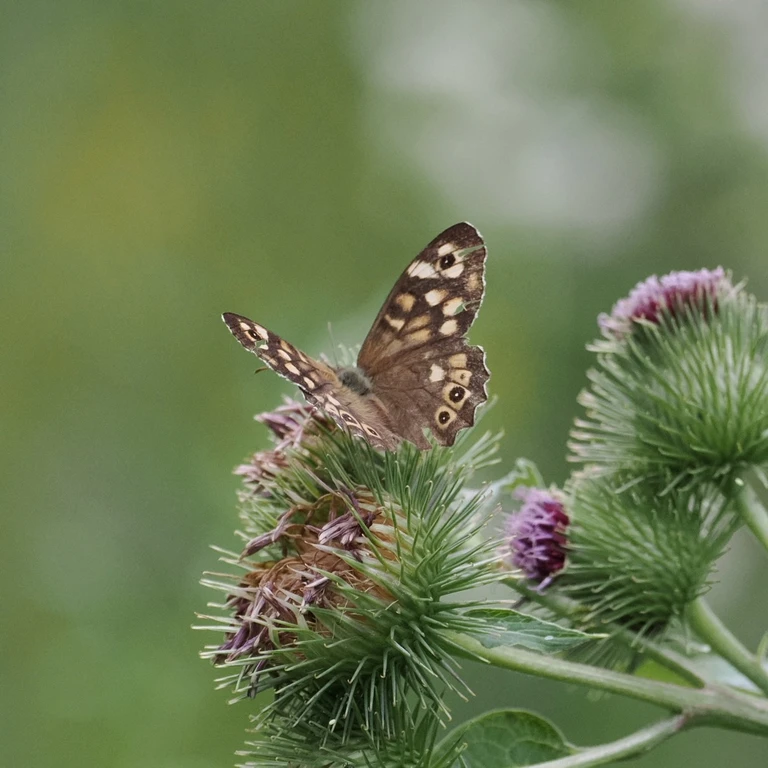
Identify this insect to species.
Pararge aegeria
